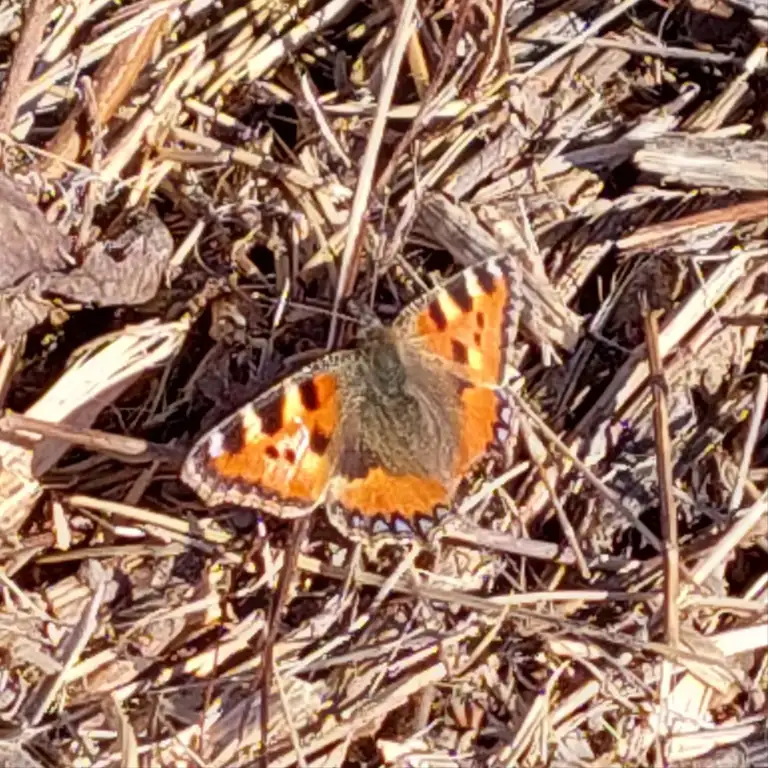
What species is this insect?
Aglais urticae
